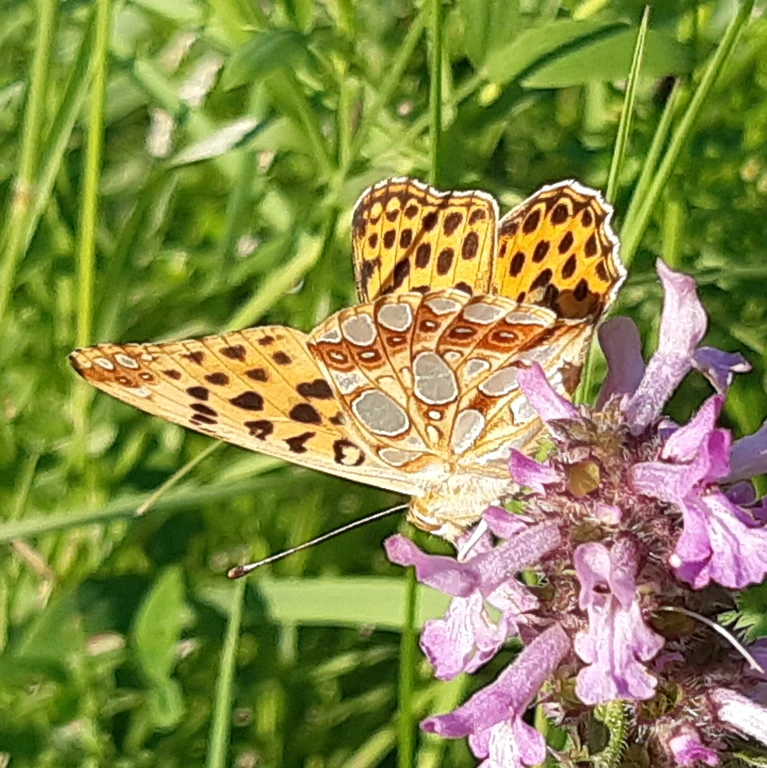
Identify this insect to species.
Issoria lathonia
